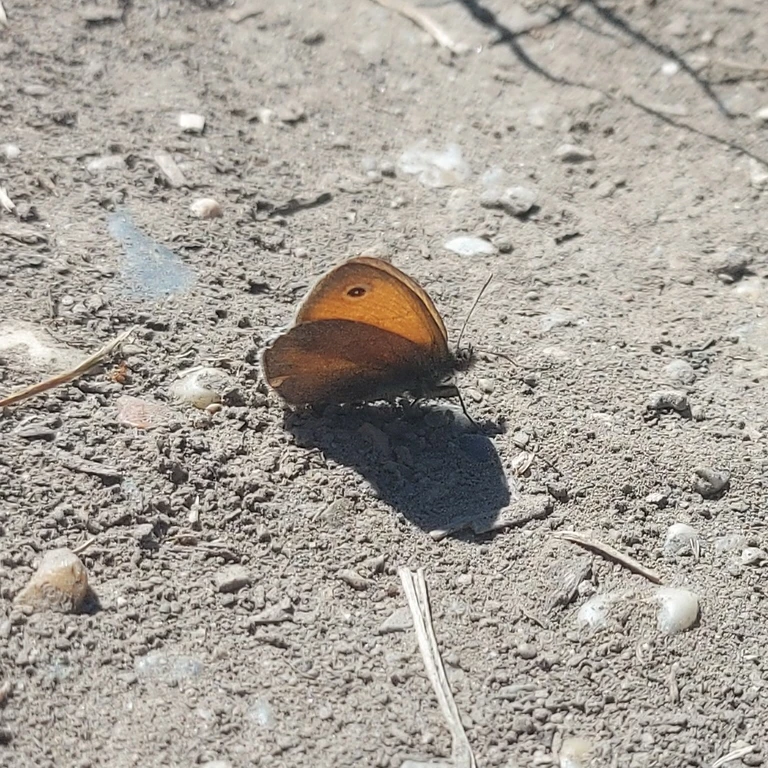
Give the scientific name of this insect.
Coenonympha pamphilus
